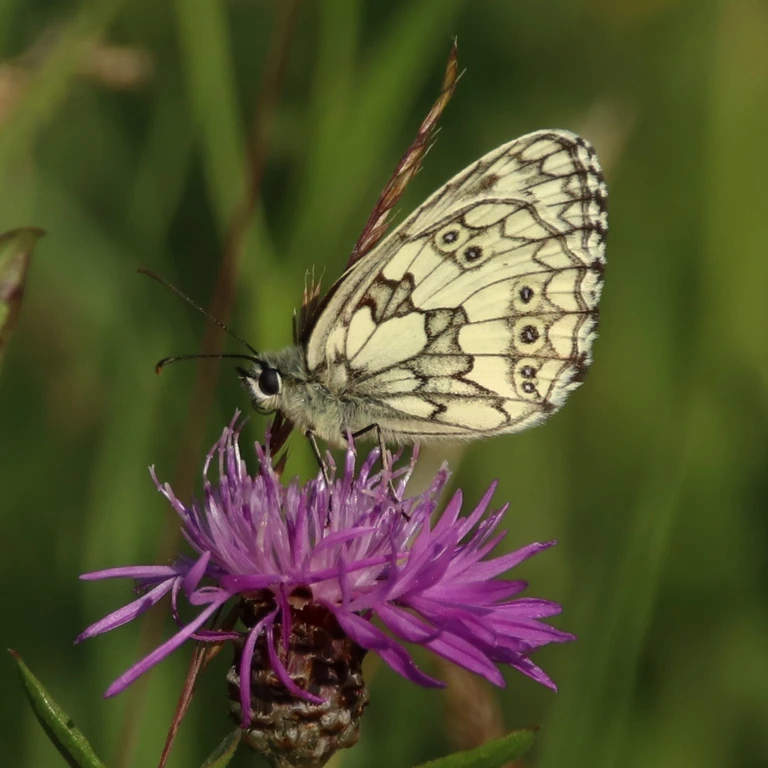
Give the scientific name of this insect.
Melanargia galathea
